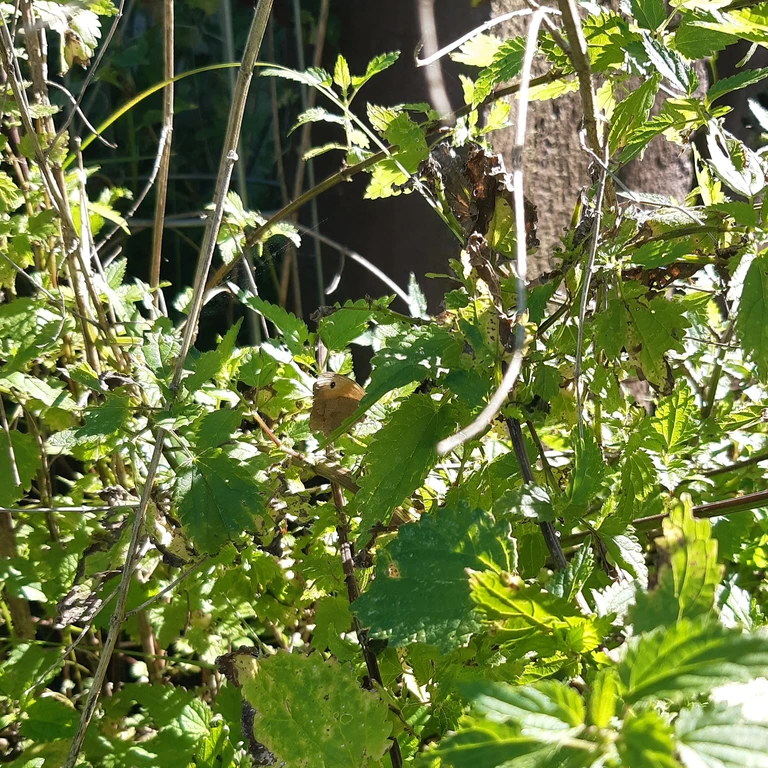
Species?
Maniola jurtina
